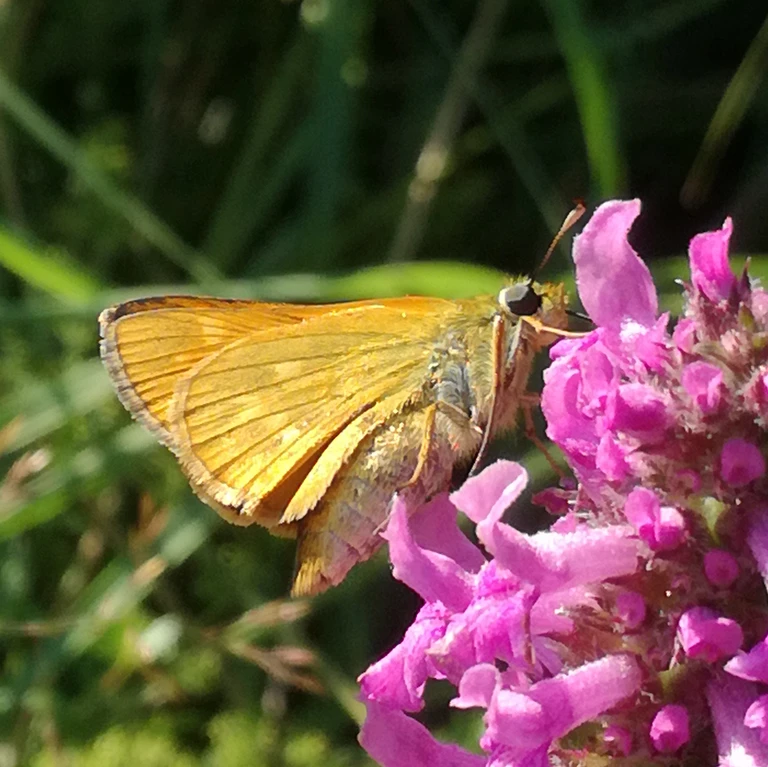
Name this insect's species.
Ochlodes sylvanus (also Ochlodes venata)
